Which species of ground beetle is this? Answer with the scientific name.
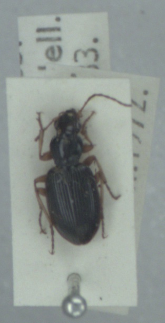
Paranchus albipes
